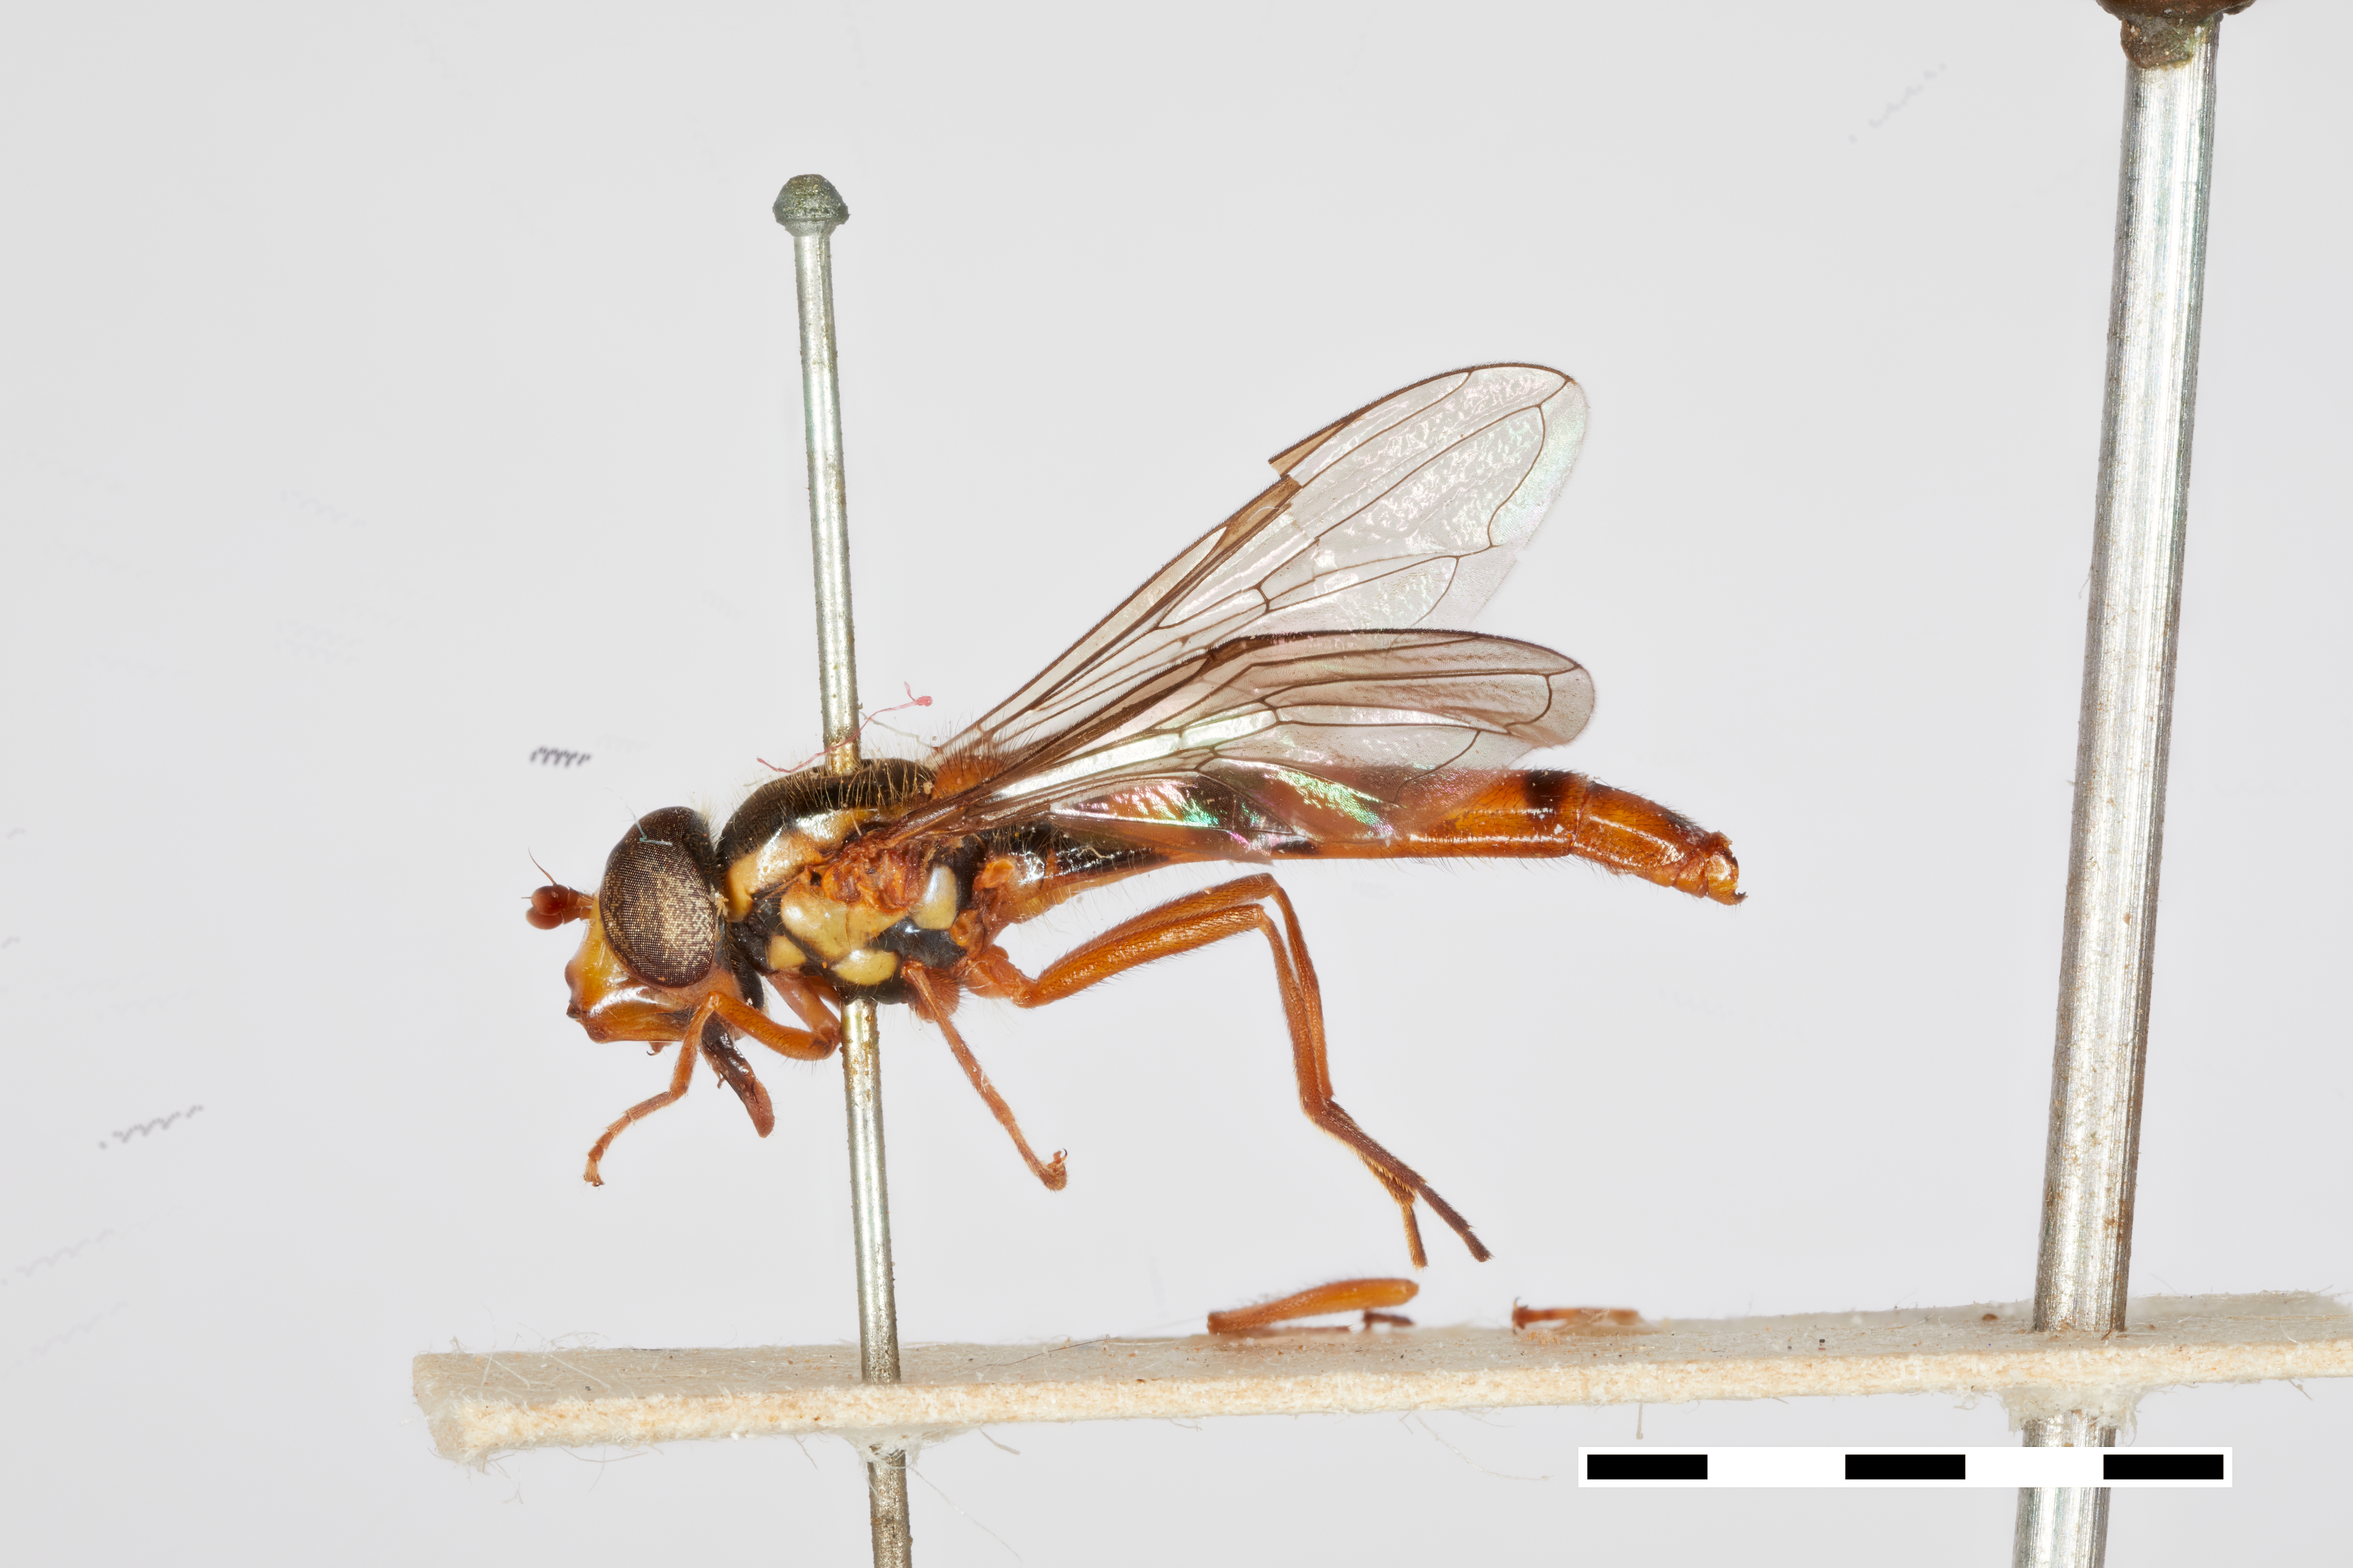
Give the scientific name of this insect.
Sphaerophoria knutsoni
